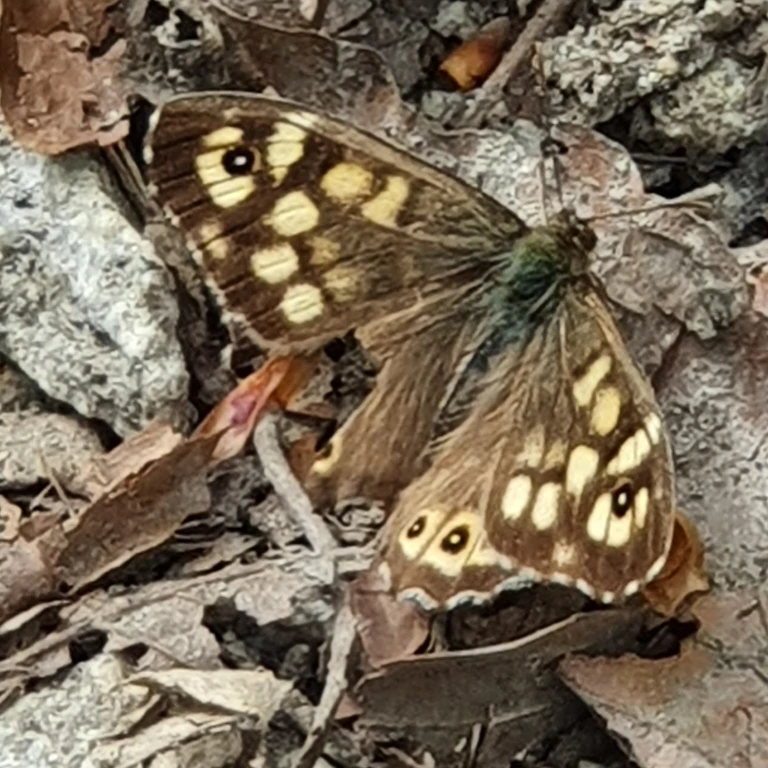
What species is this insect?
Pararge aegeria
